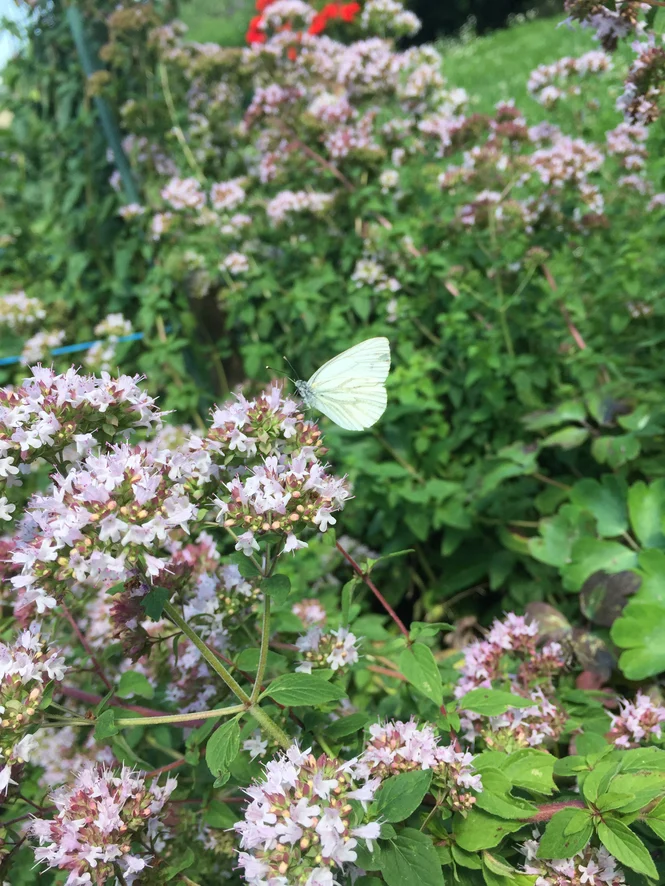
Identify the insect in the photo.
Pieris napi
